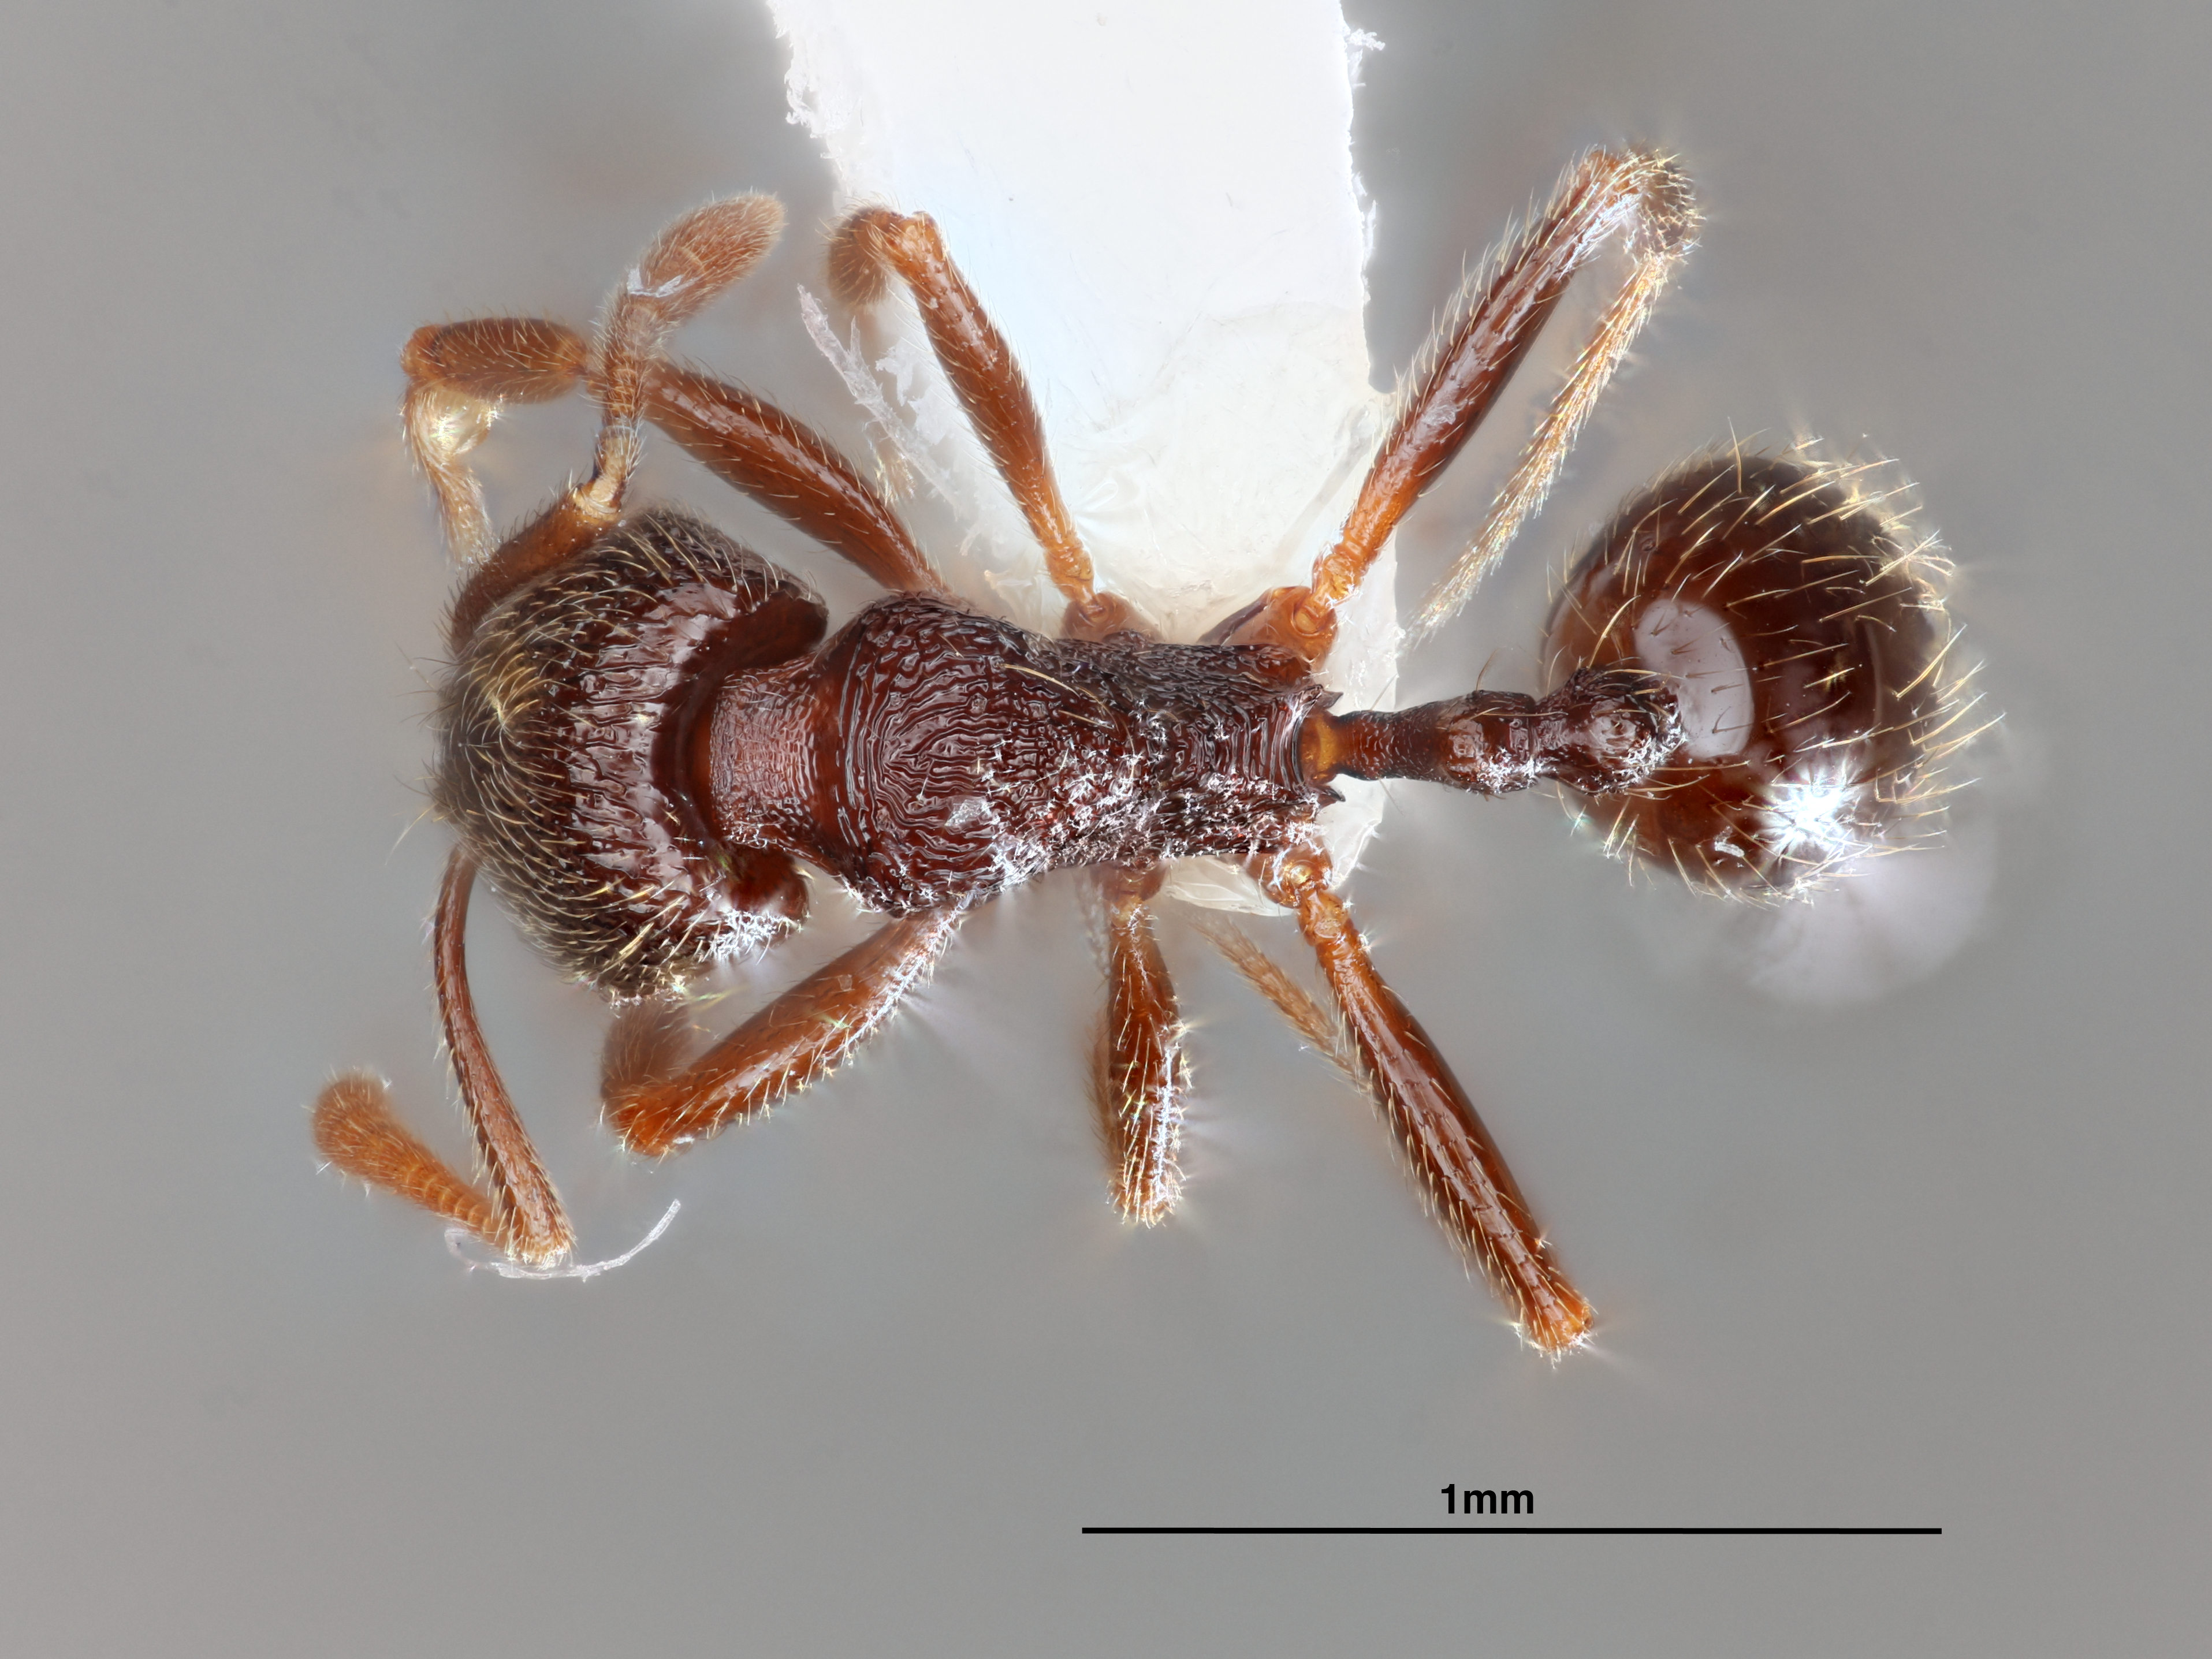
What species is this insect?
Stenamma ignotum
